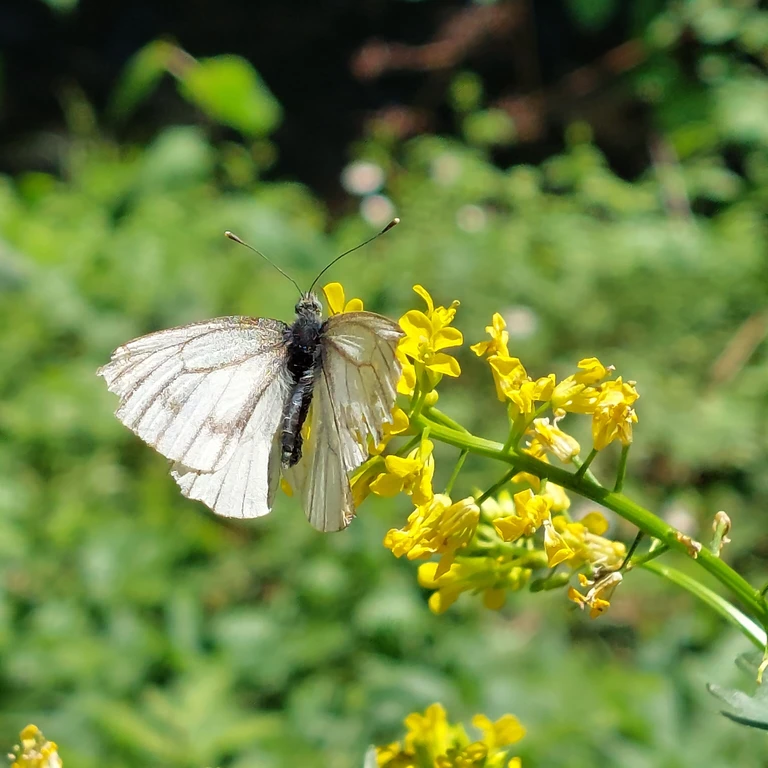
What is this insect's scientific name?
Pieris napi
